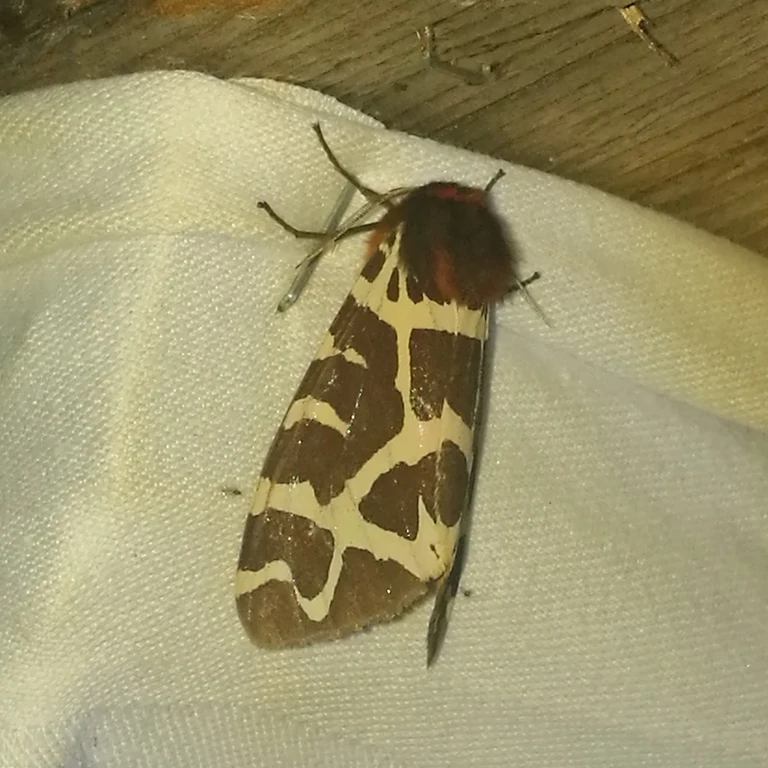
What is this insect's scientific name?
Arctia caja
